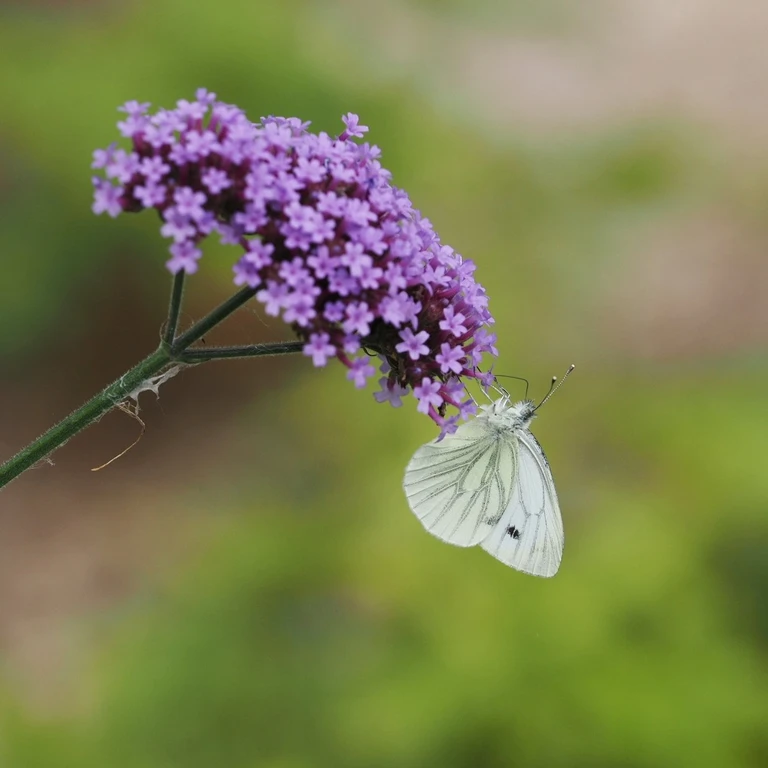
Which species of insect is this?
Pieris napi
